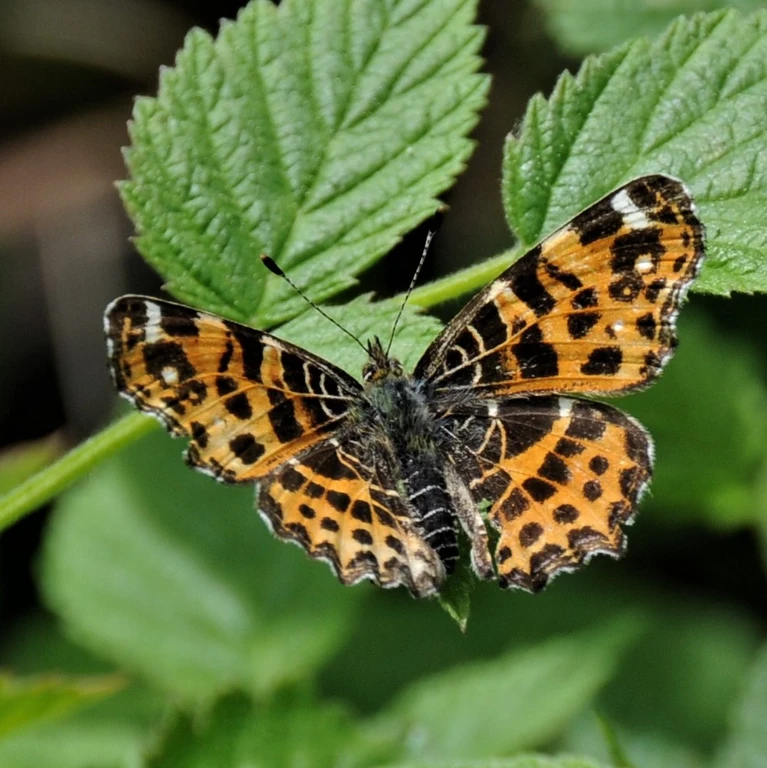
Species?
Araschnia levana
